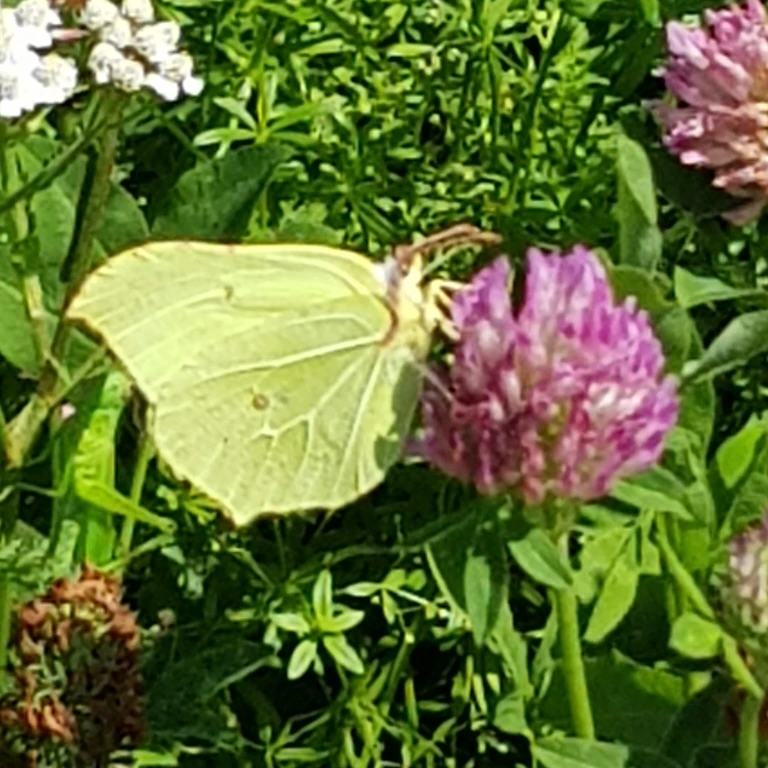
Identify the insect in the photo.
Gonepteryx rhamni
